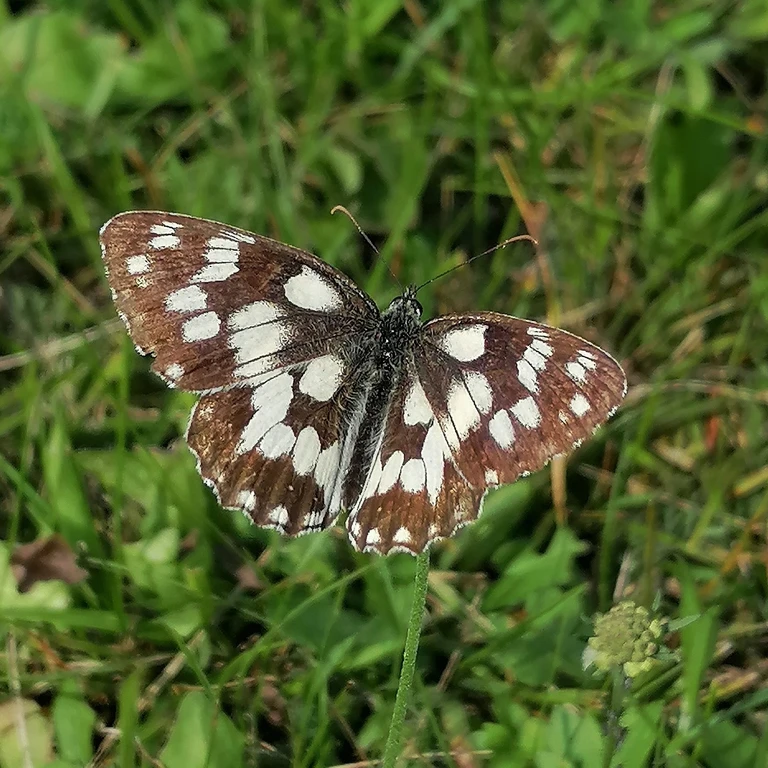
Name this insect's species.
Melanargia galathea
